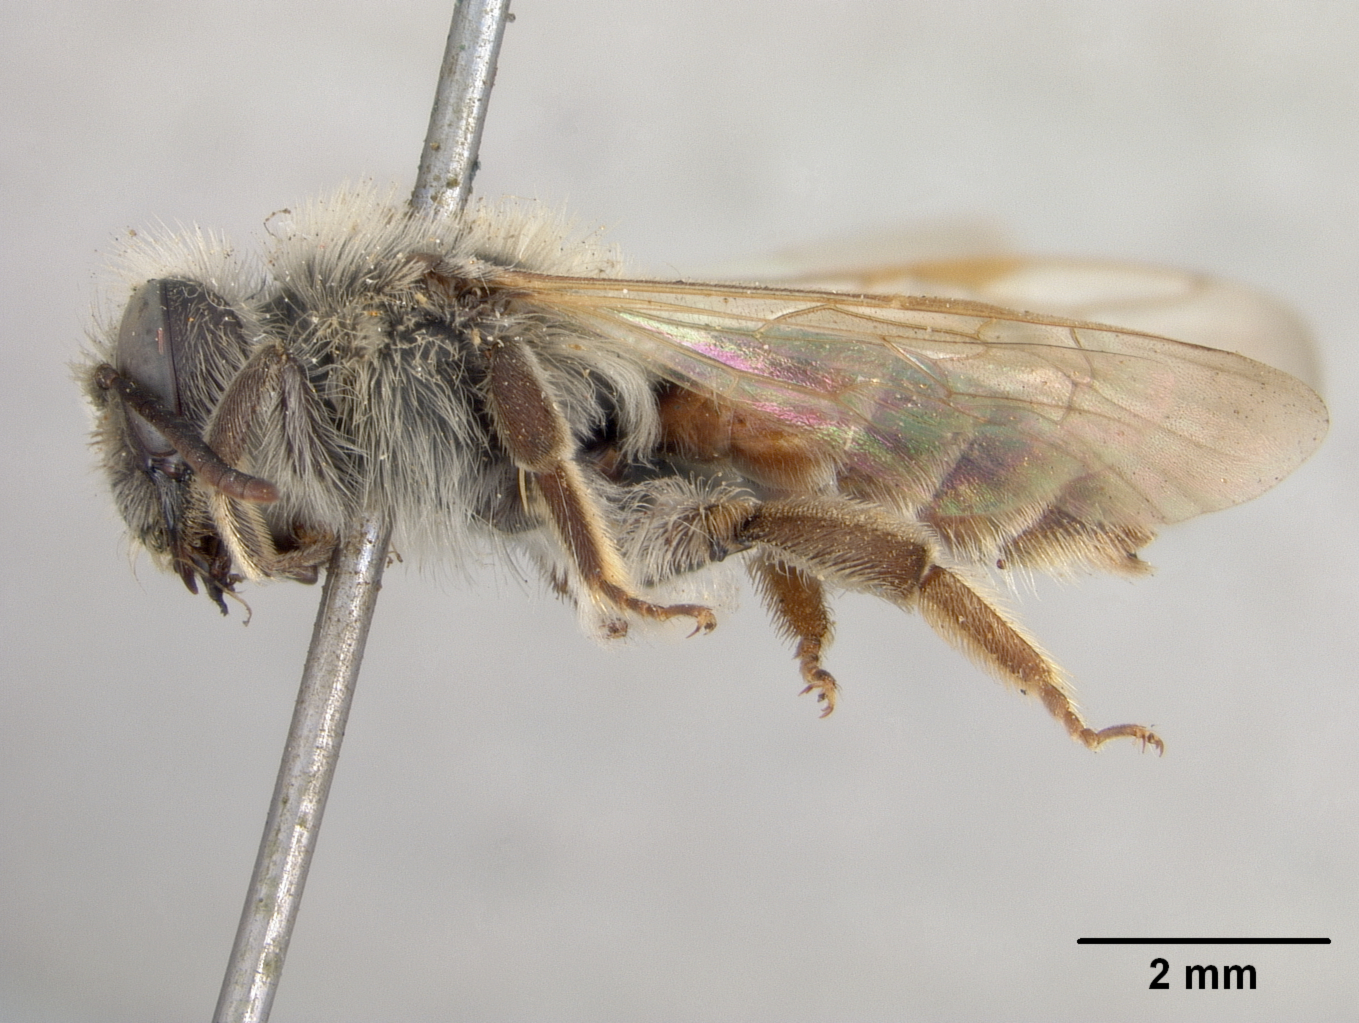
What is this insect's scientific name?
Panurgus rufocincta
